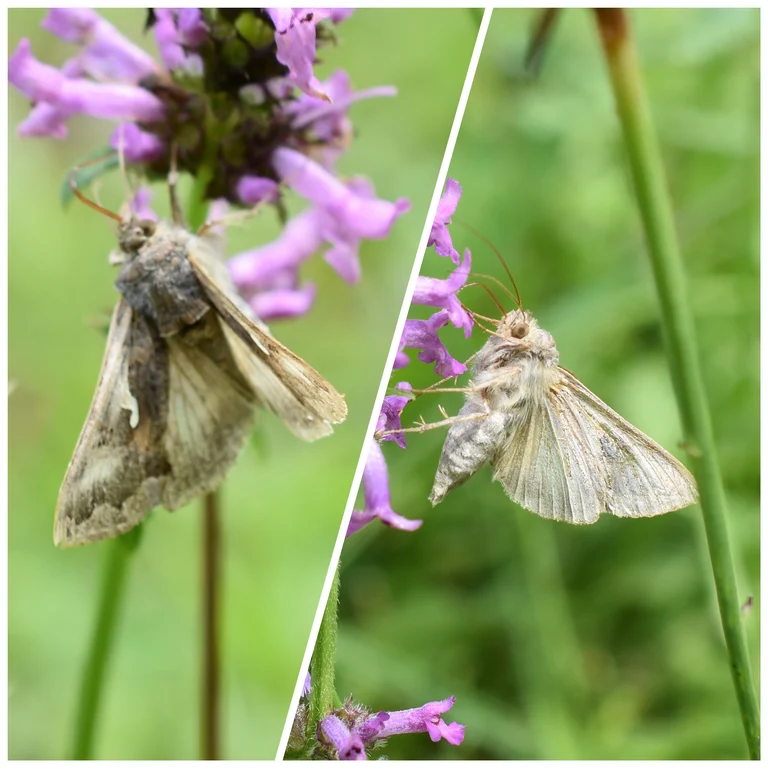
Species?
Autographa gamma
